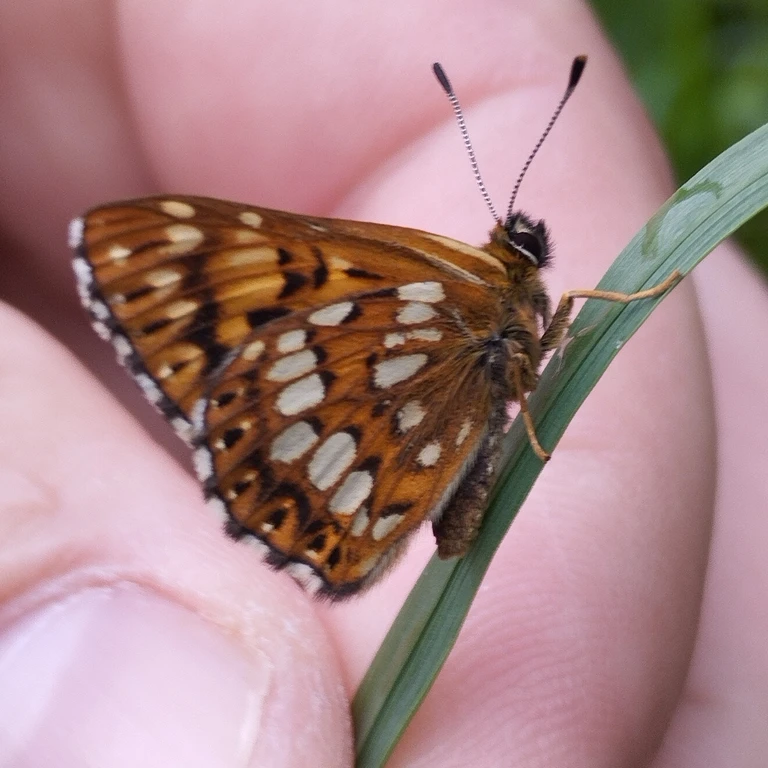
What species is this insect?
Hamearis lucina
